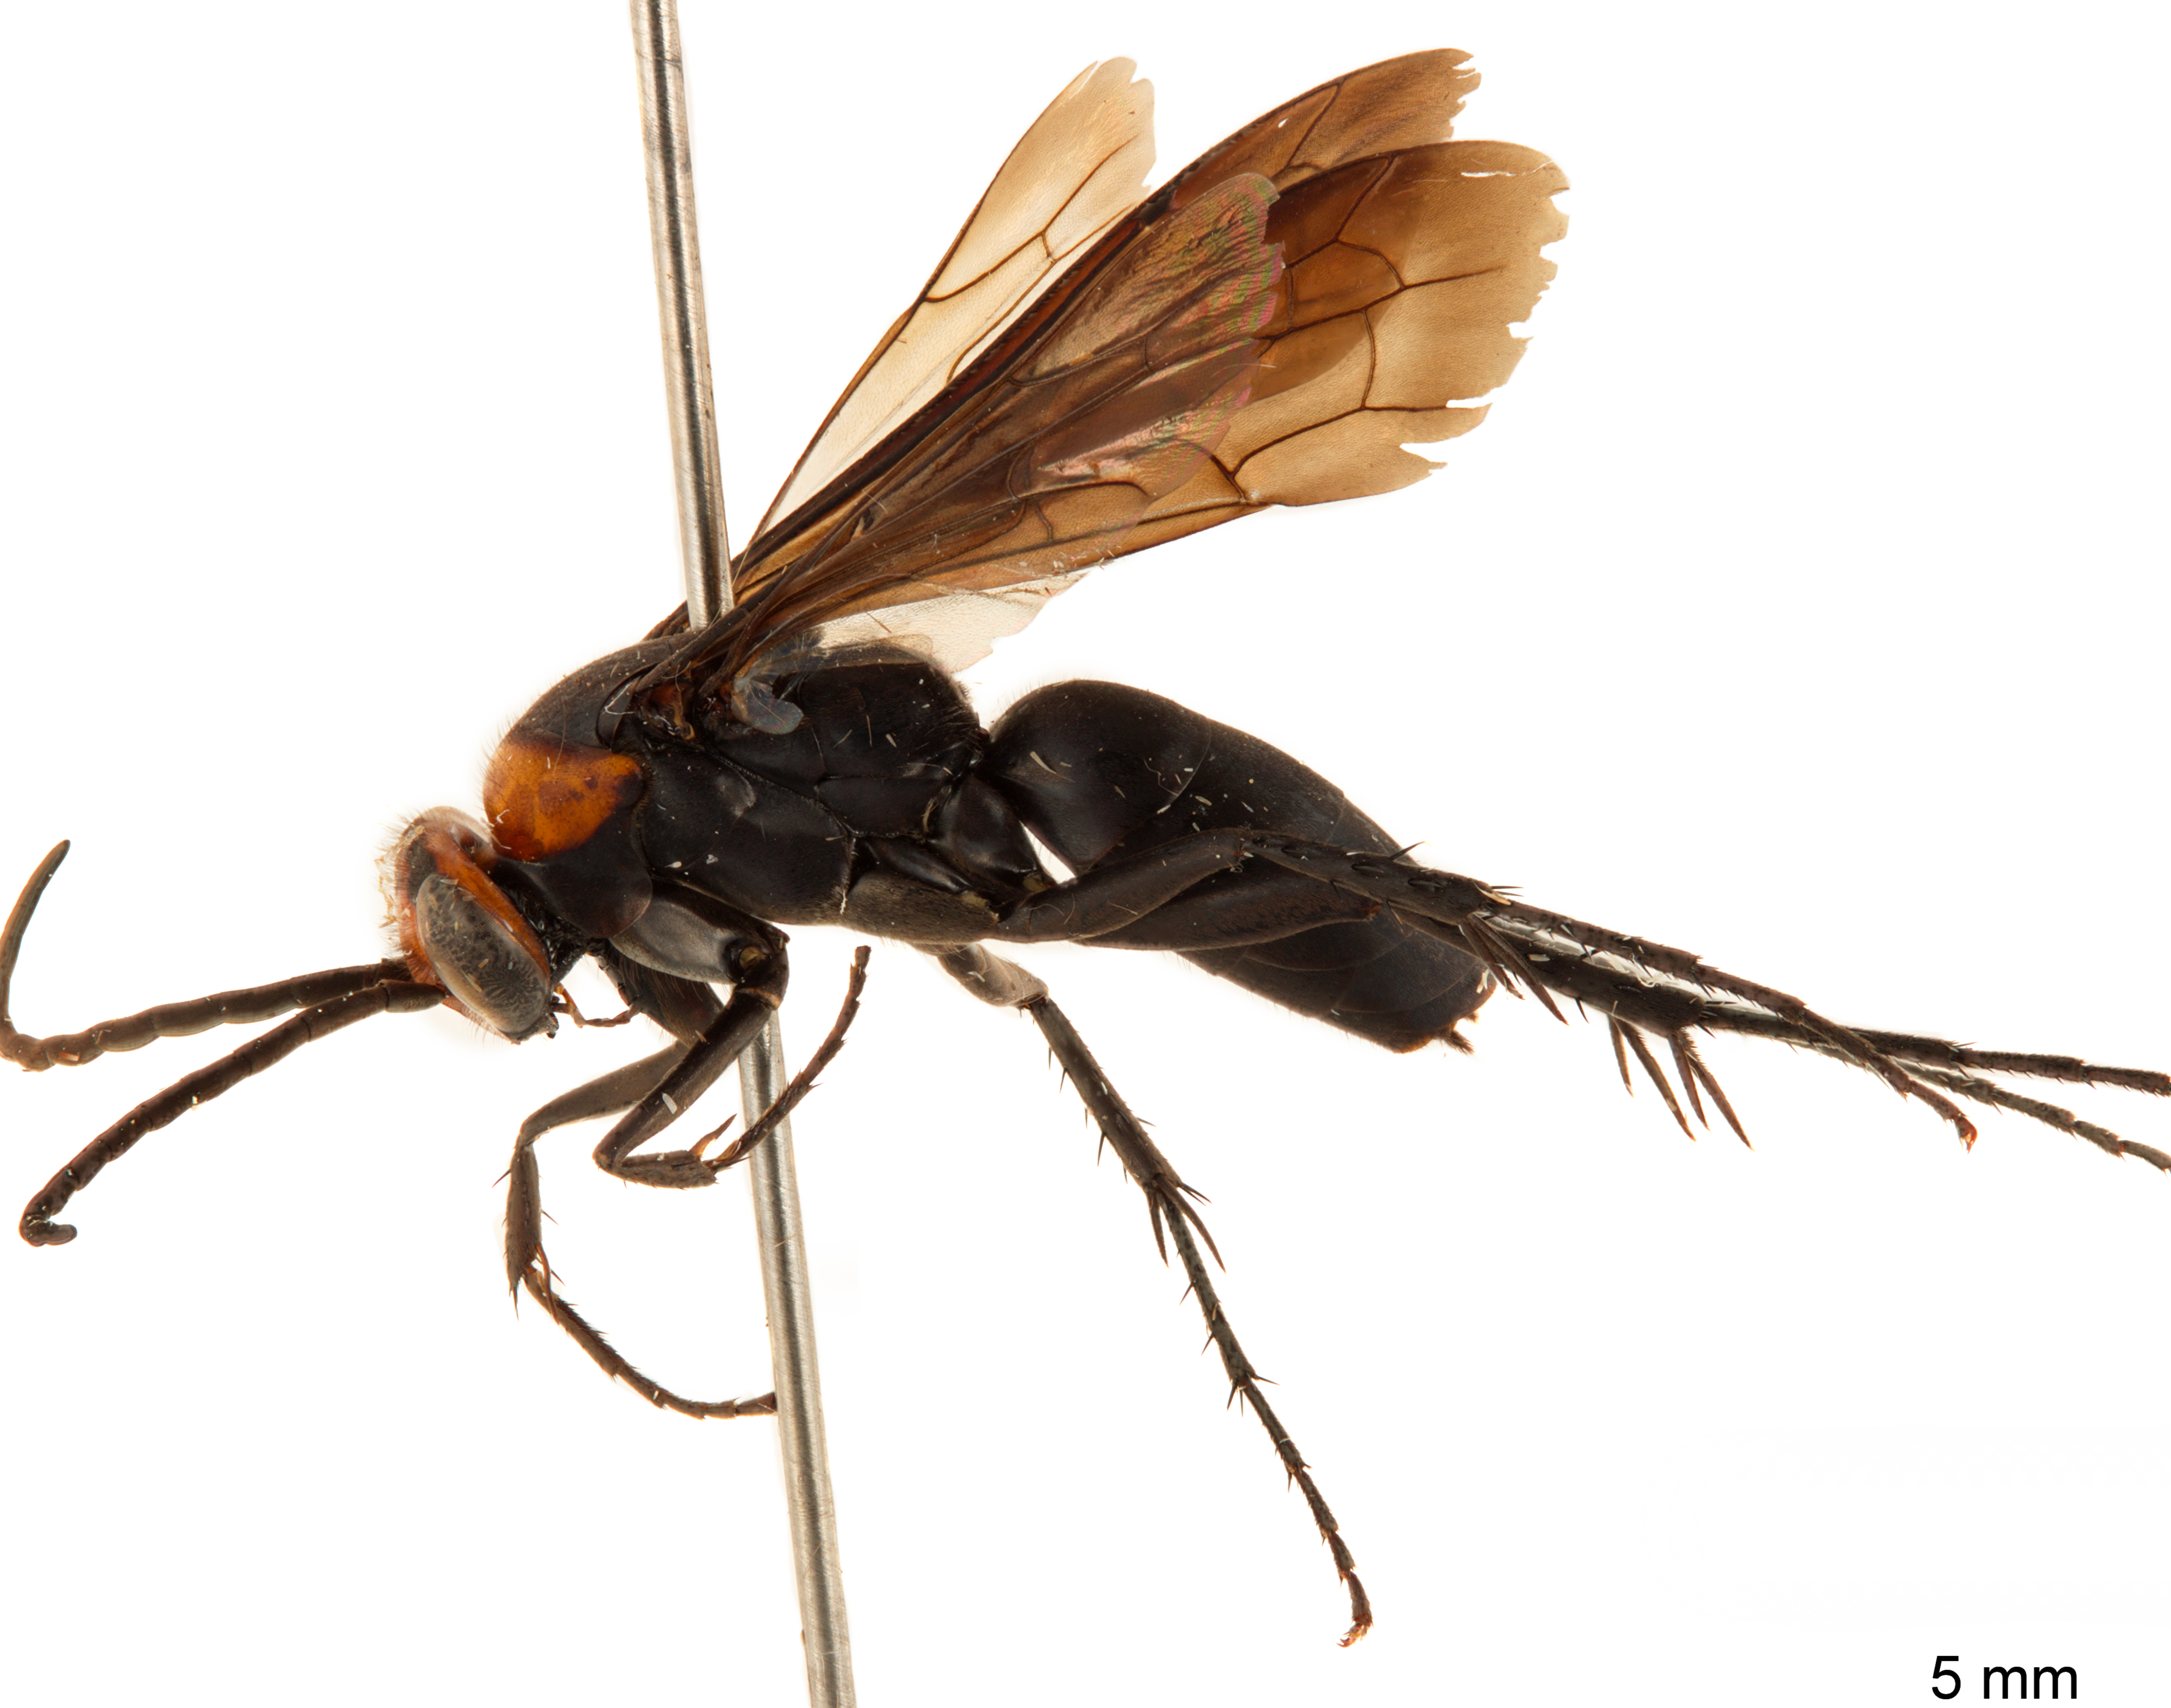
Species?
Atopopompilus nefas
